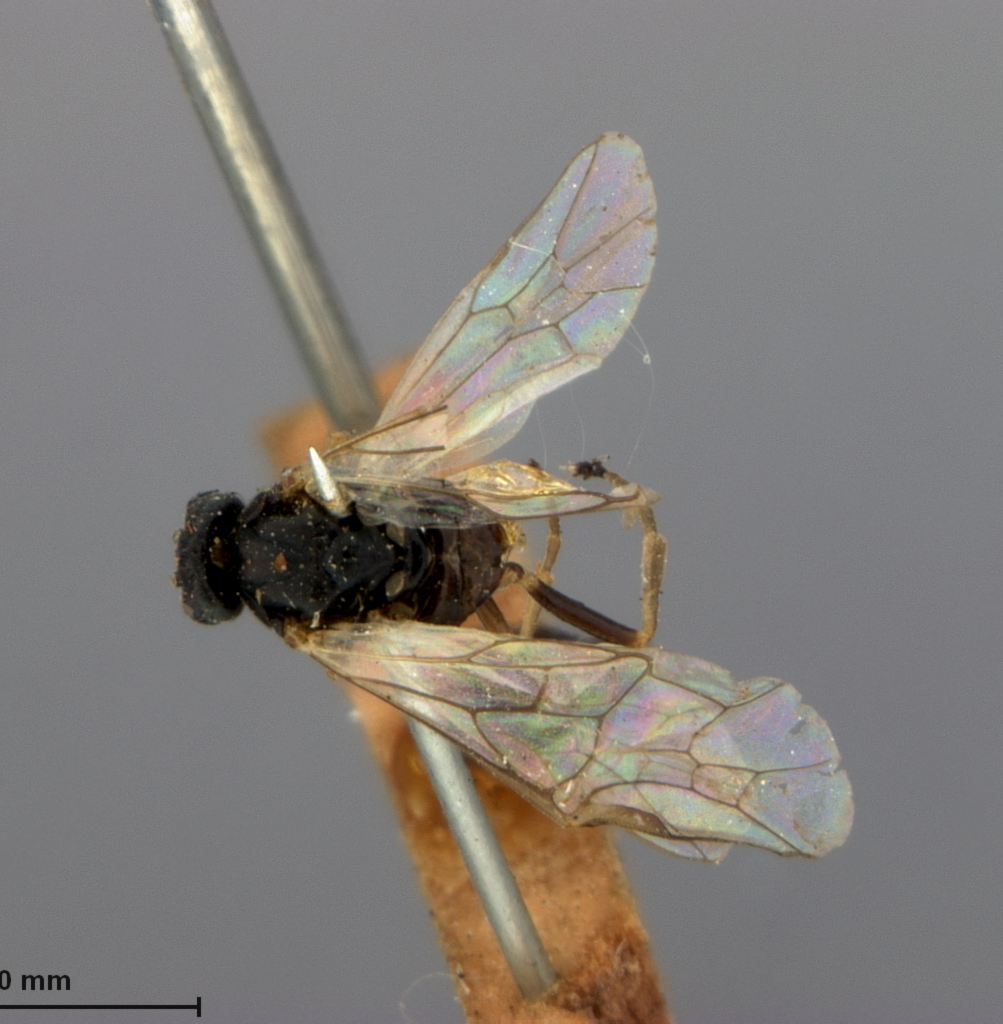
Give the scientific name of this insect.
Pontania unga
